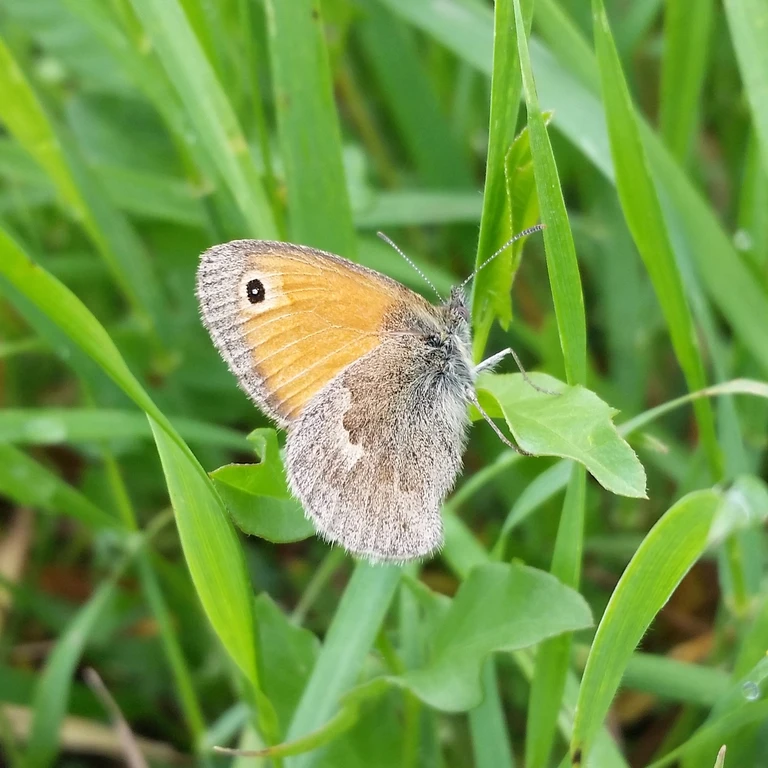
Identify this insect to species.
Coenonympha pamphilus
